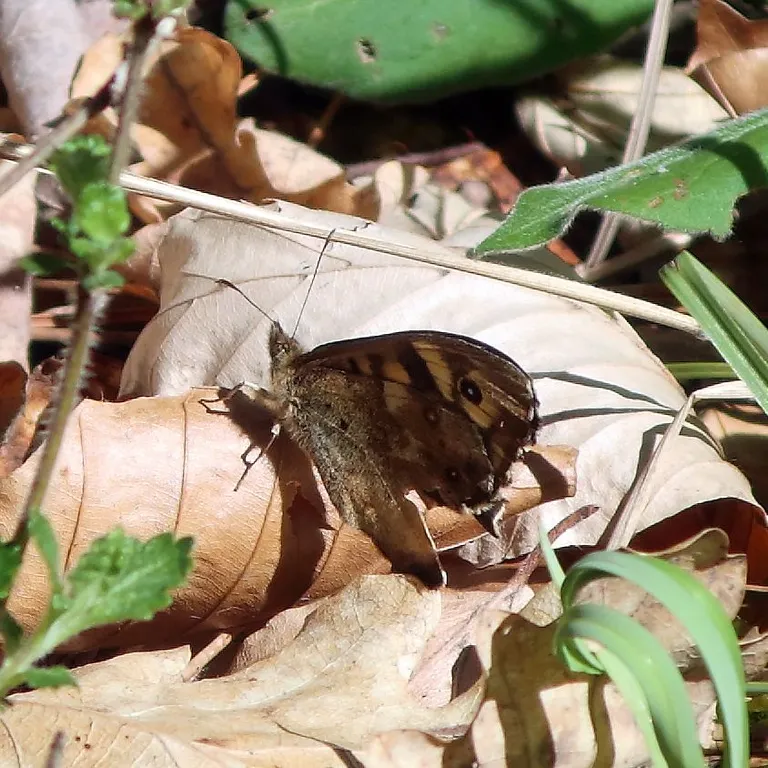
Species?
Pararge aegeria
